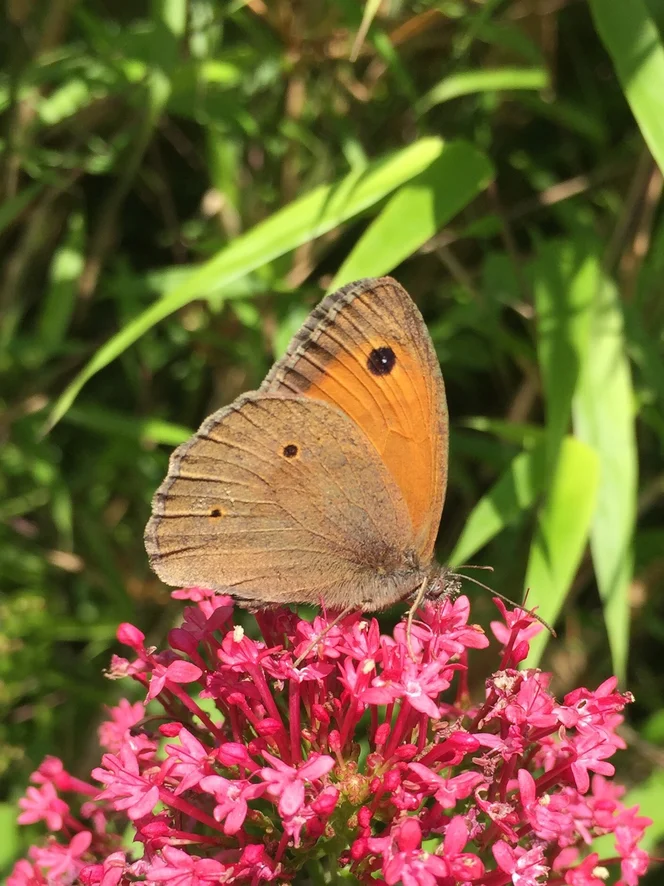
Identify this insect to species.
Maniola jurtina
